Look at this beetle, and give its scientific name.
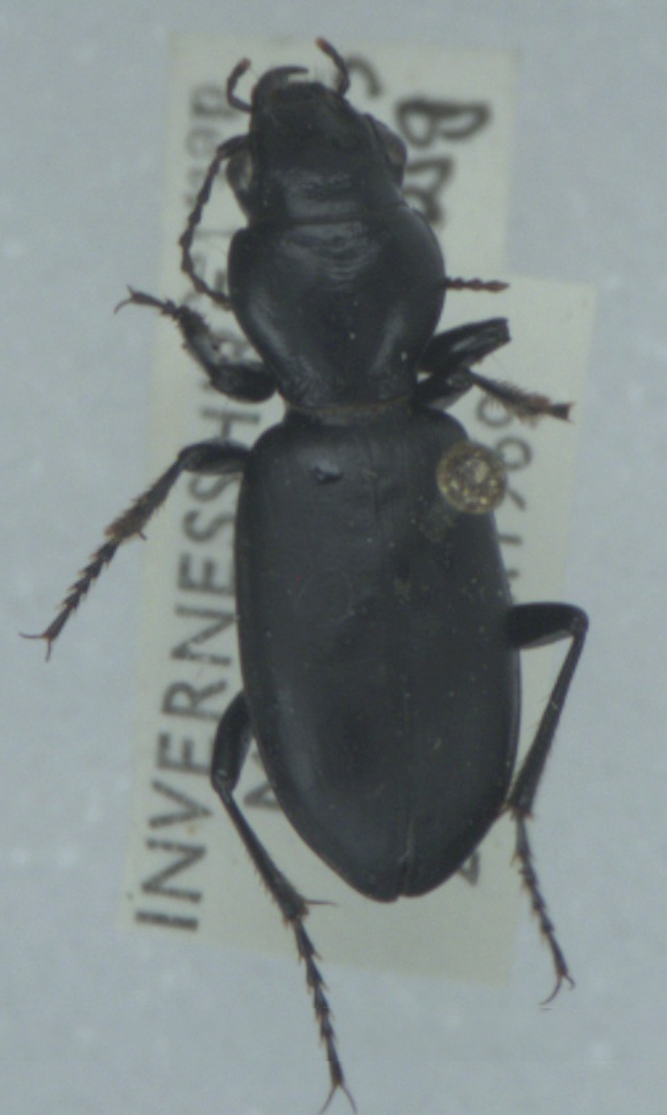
Broscus cephalotes
